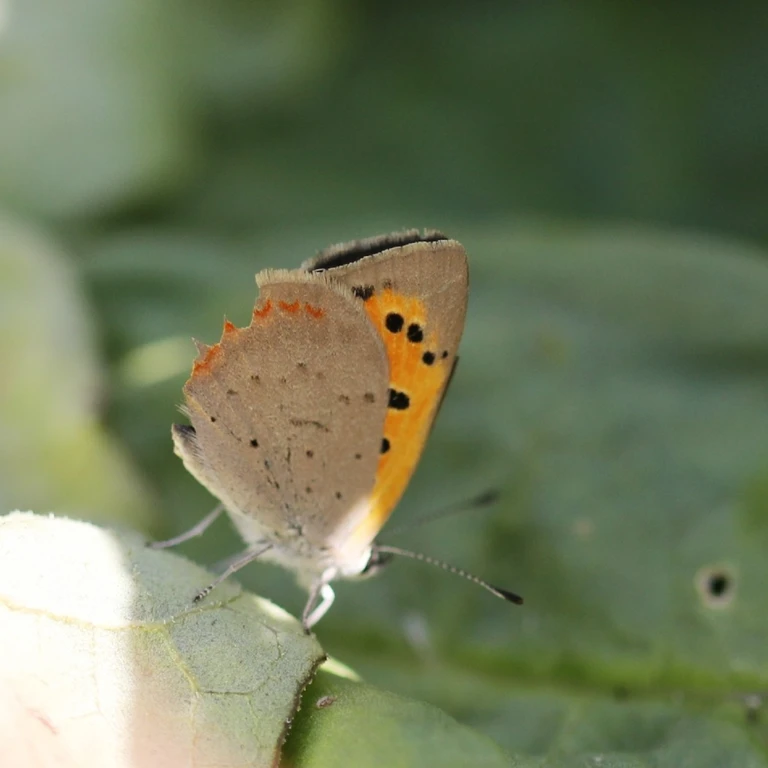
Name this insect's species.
Lycaena phlaeas
